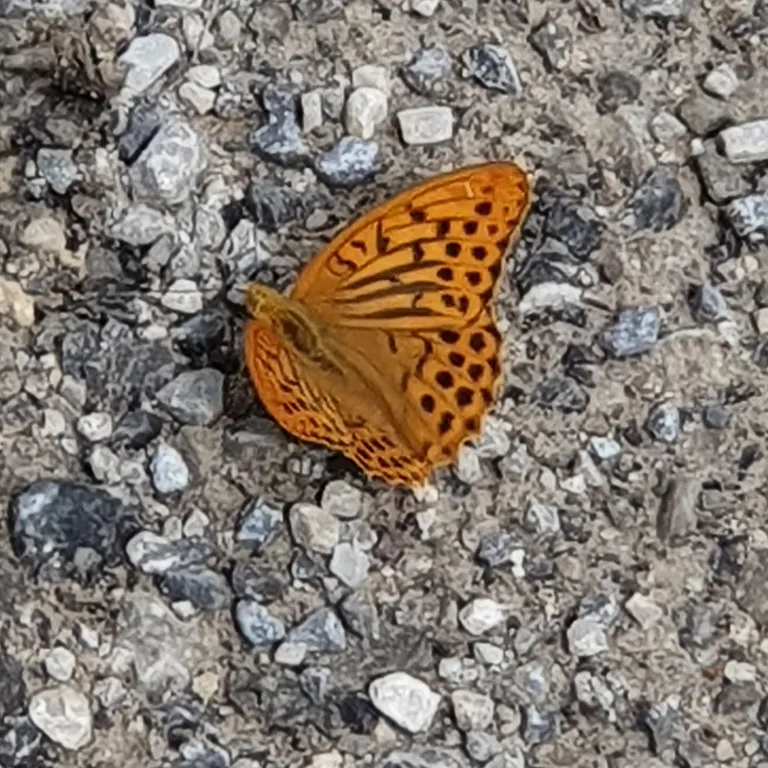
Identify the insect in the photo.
Argynnis paphia
